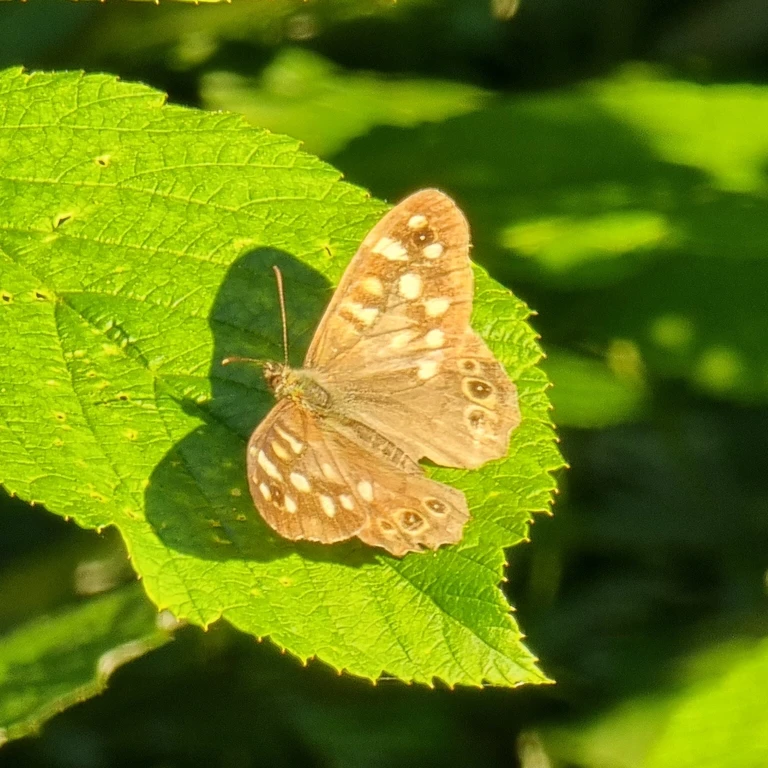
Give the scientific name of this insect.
Pararge aegeria
